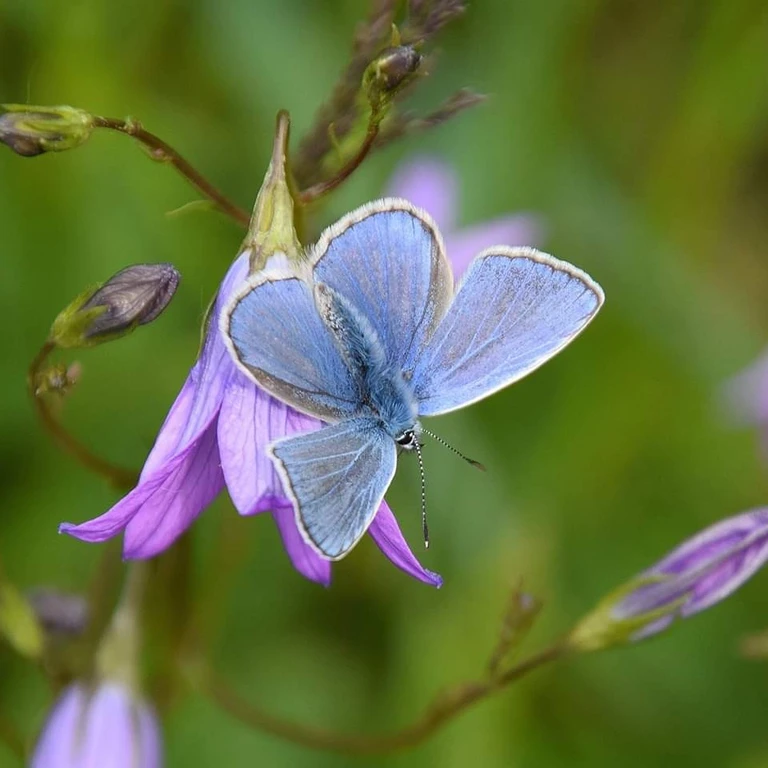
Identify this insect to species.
Polyommatus icarus
